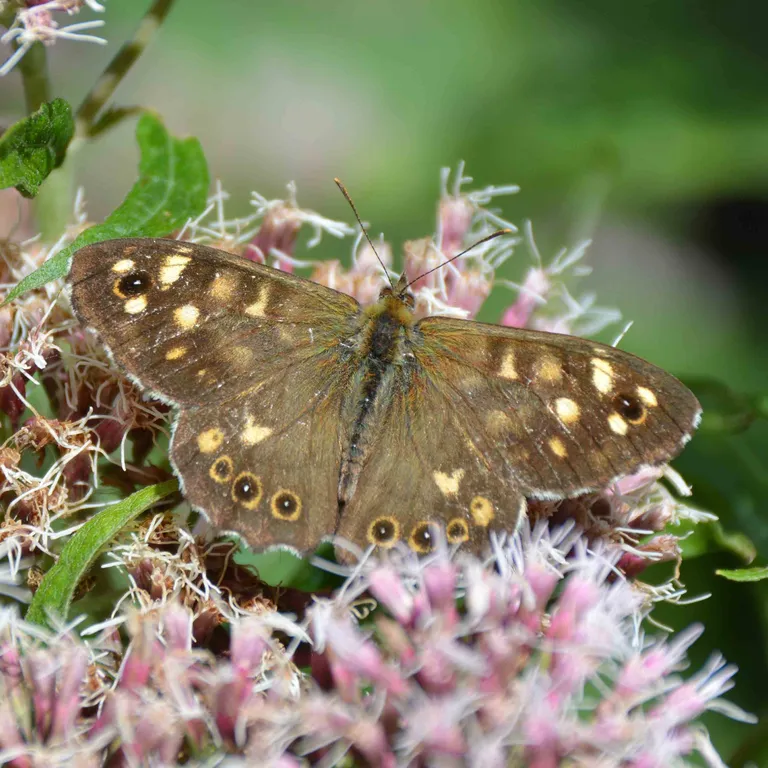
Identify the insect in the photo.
Pararge aegeria
